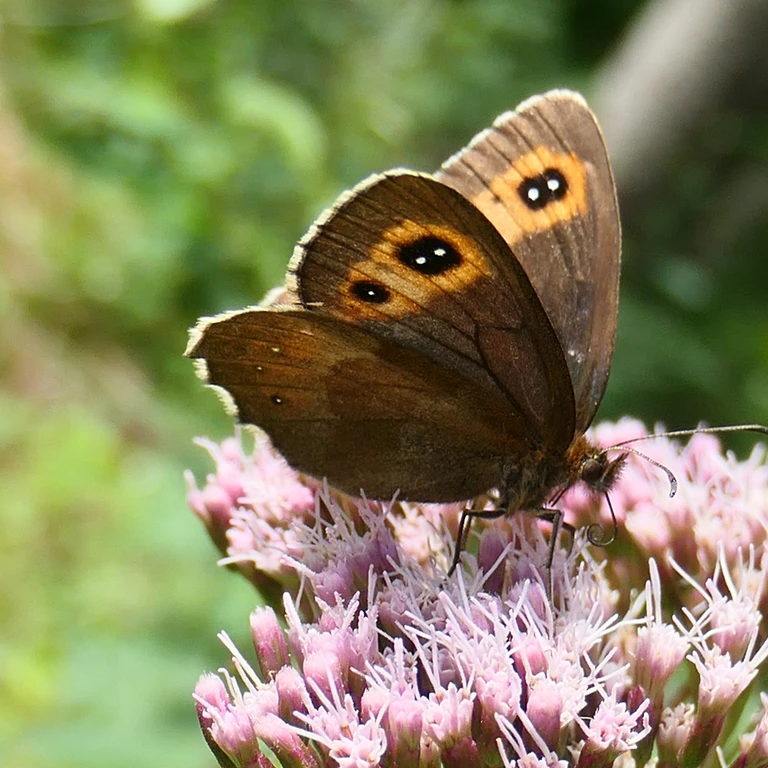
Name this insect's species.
Erebia aethiops
